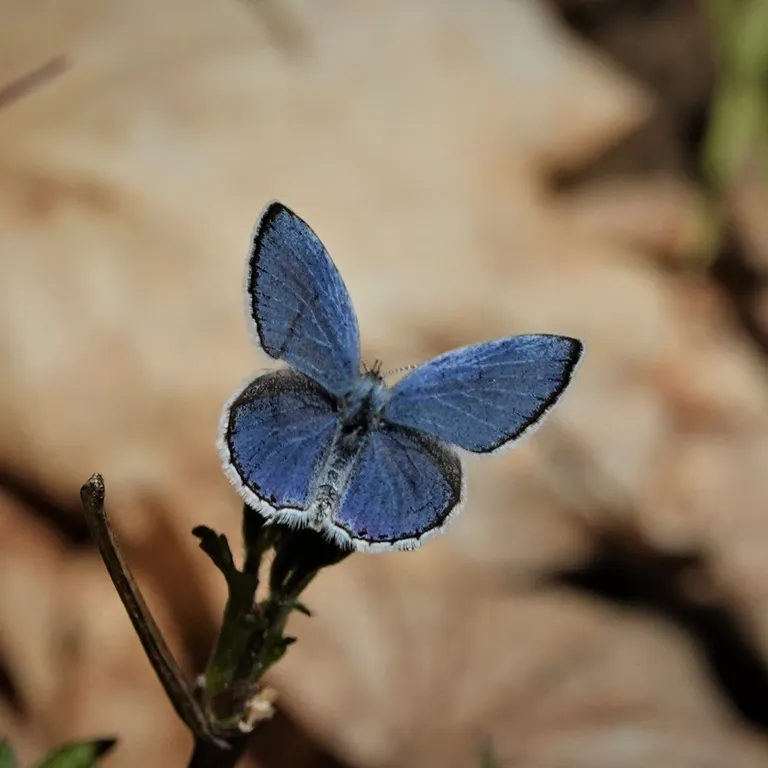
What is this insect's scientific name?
Cupido argiades (also Elkalyce argiades)
